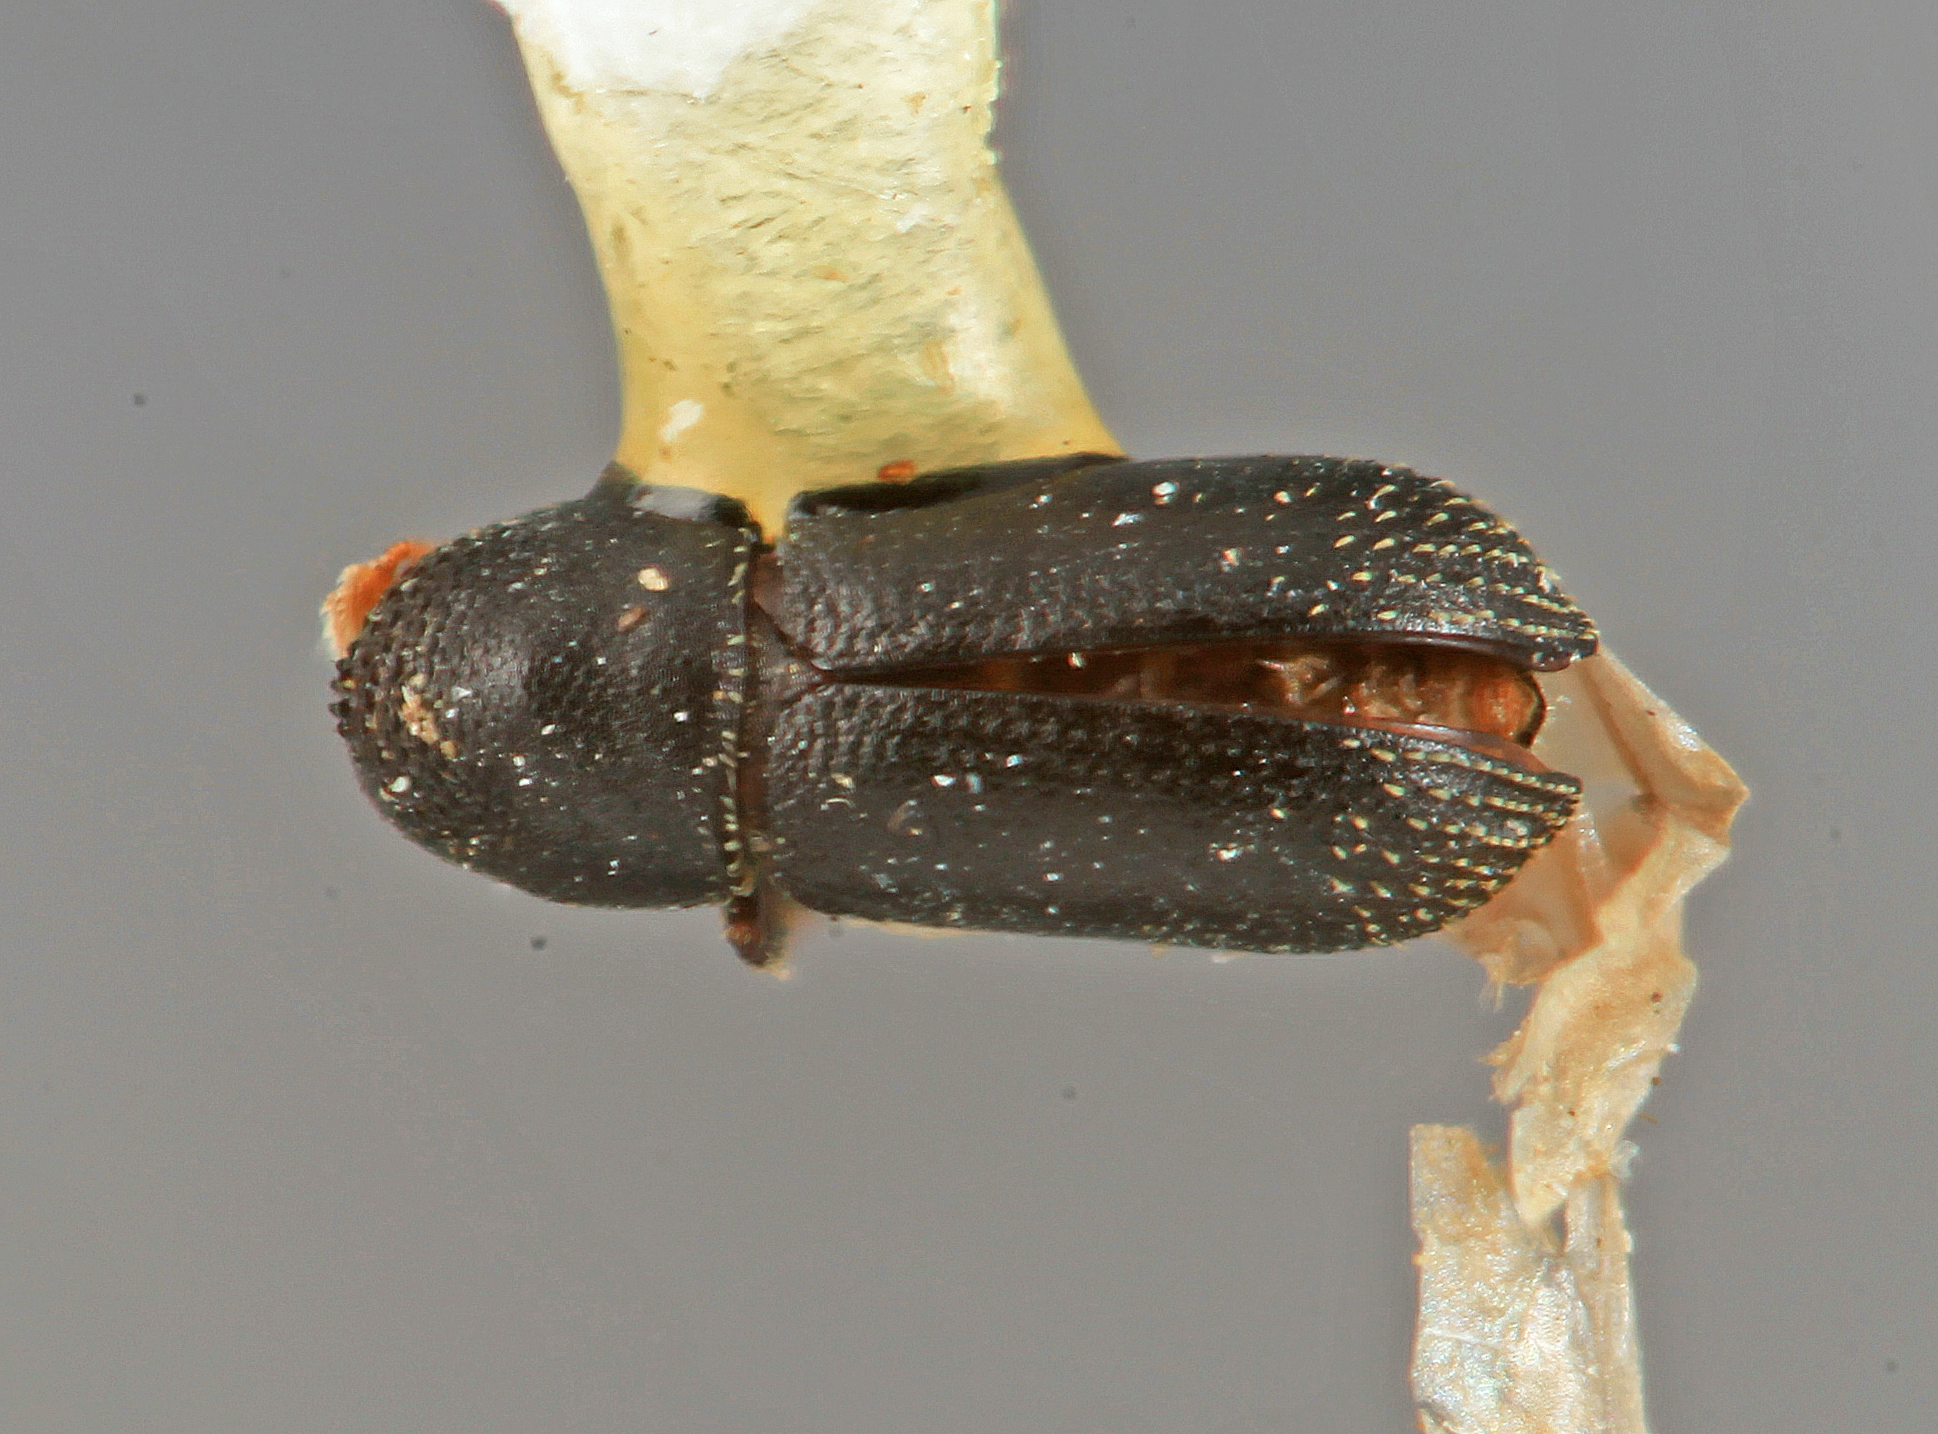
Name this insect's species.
Micracisella nigra
